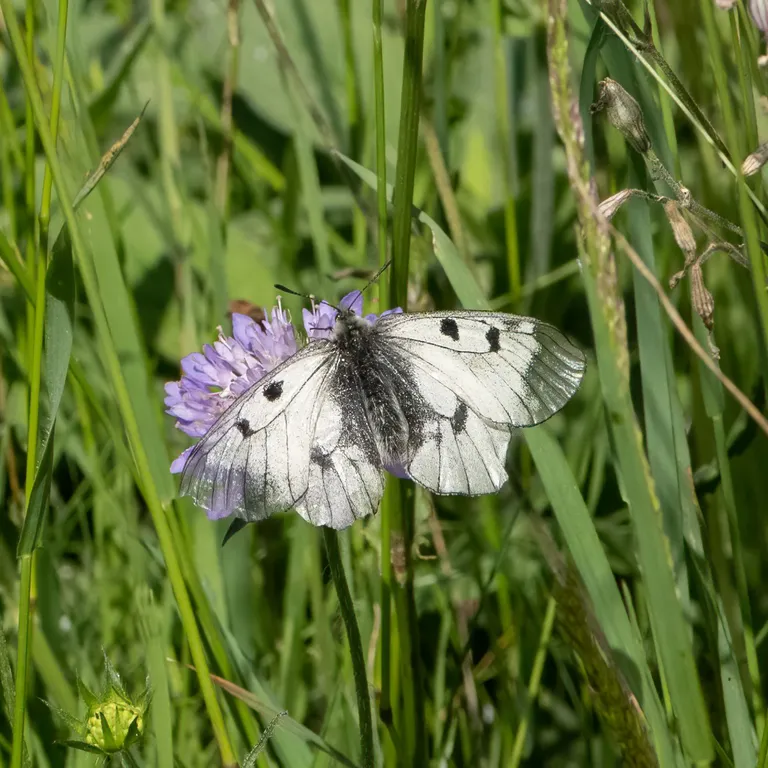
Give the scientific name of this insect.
Parnassius mnemosyne
